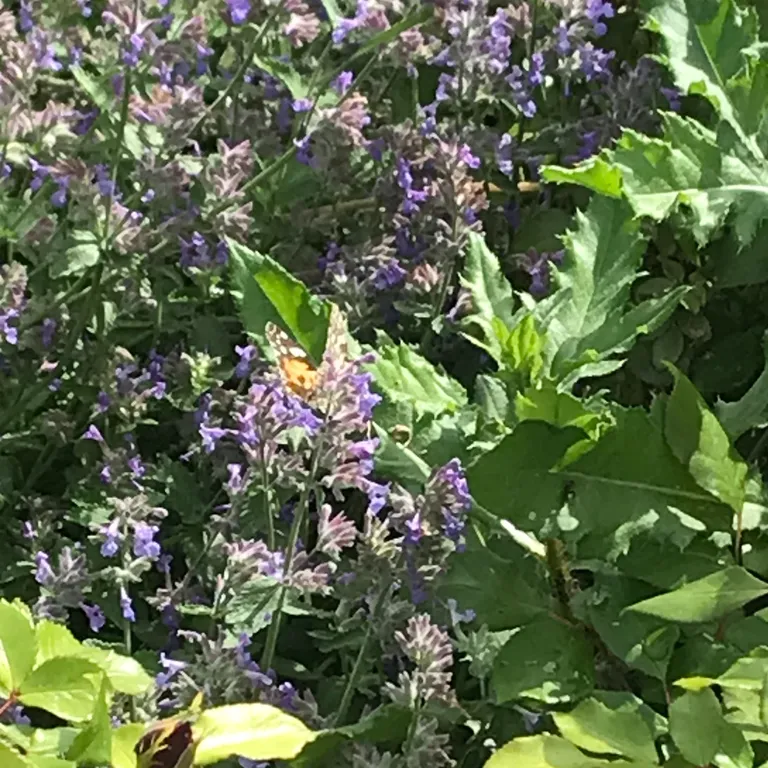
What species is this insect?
Vanessa cardui
